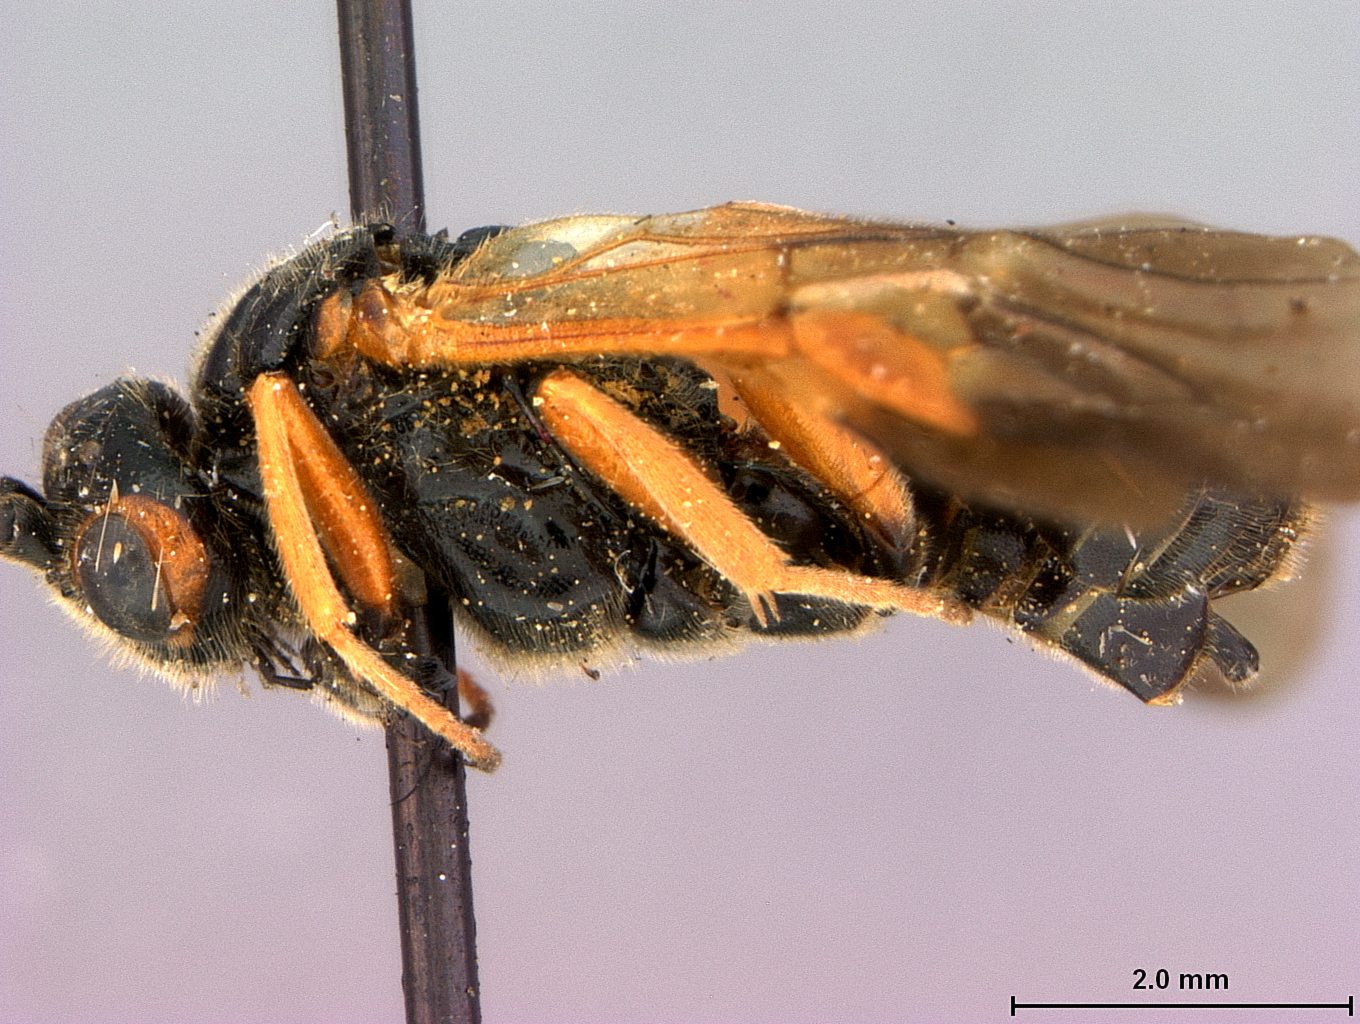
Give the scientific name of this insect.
Cardiochiles dignus
